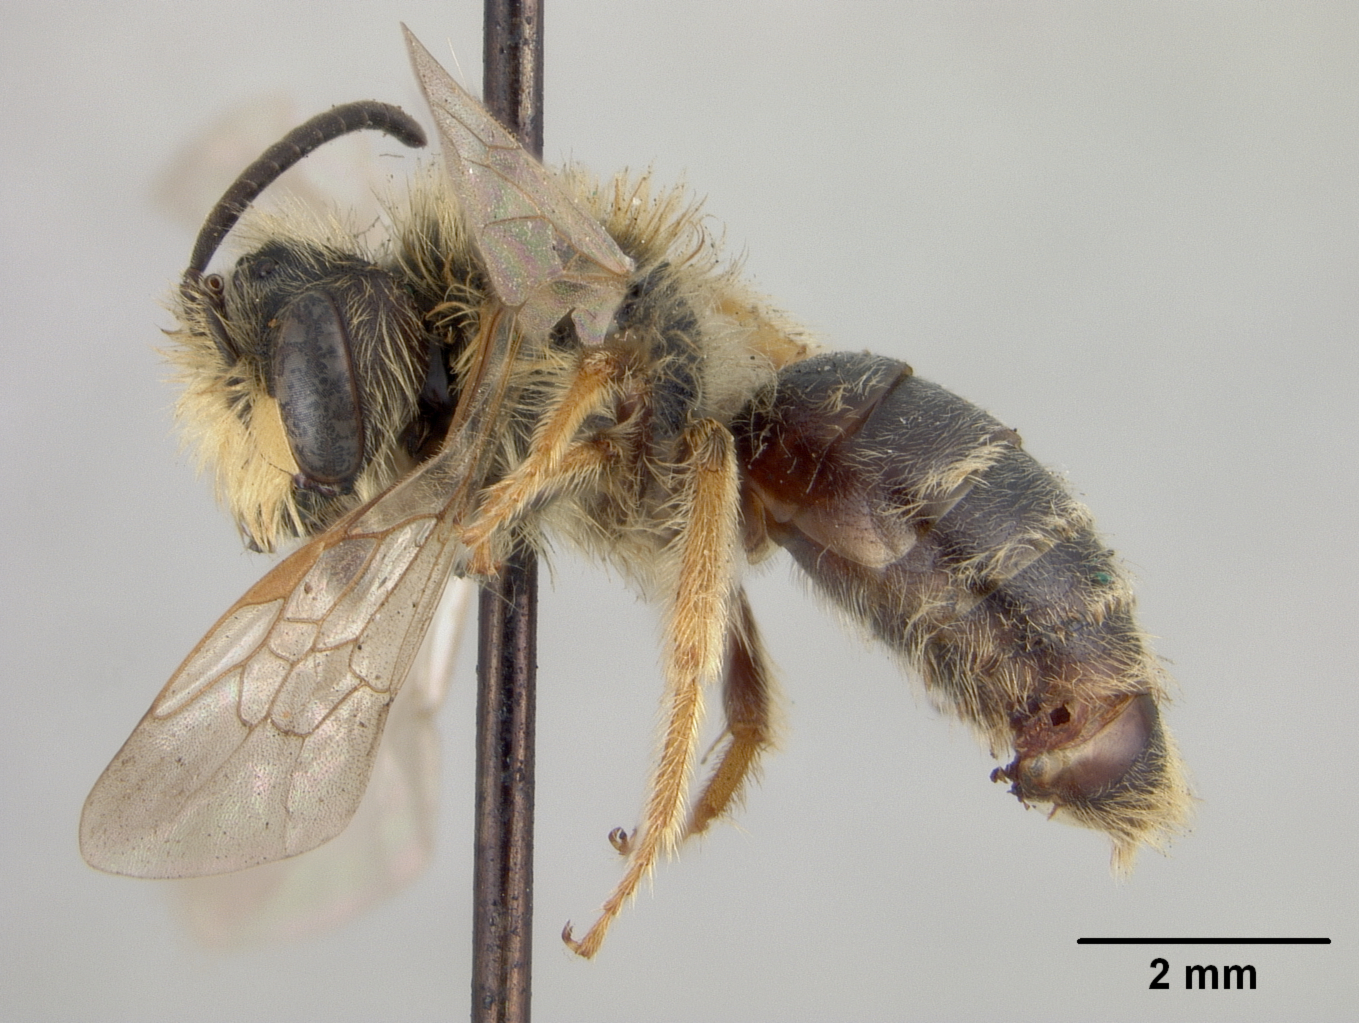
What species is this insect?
Andrena kansensis
